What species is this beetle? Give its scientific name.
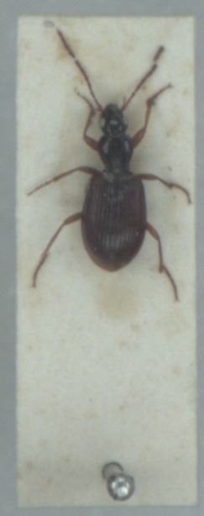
Oxypselaphus obscurus
